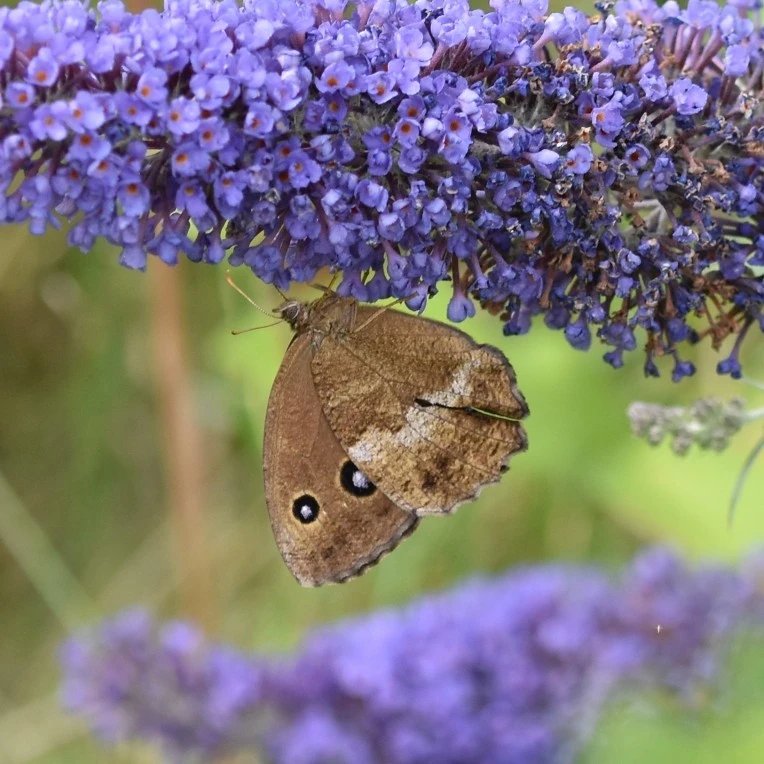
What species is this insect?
Minois dryas
